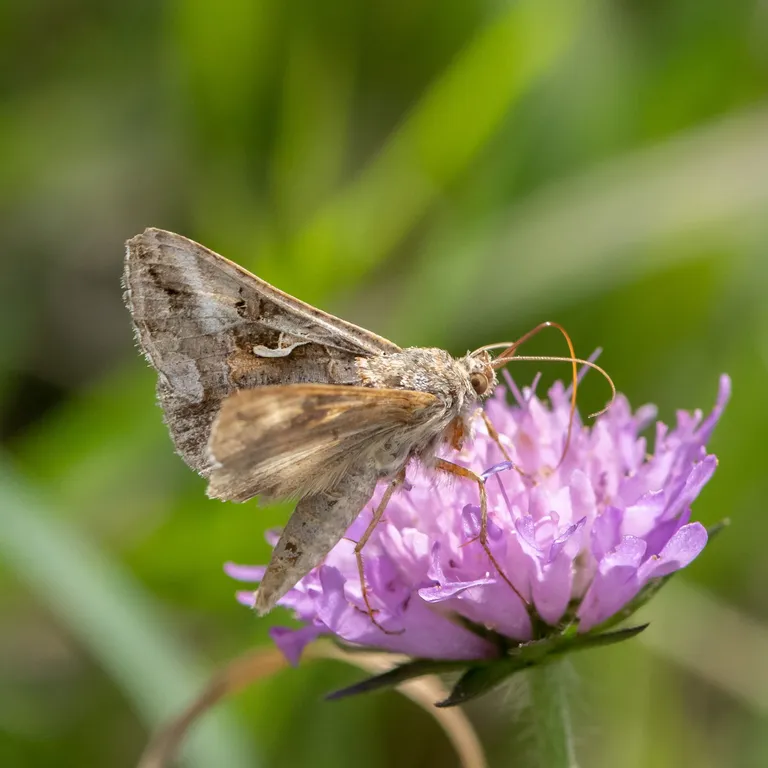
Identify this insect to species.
Autographa gamma
